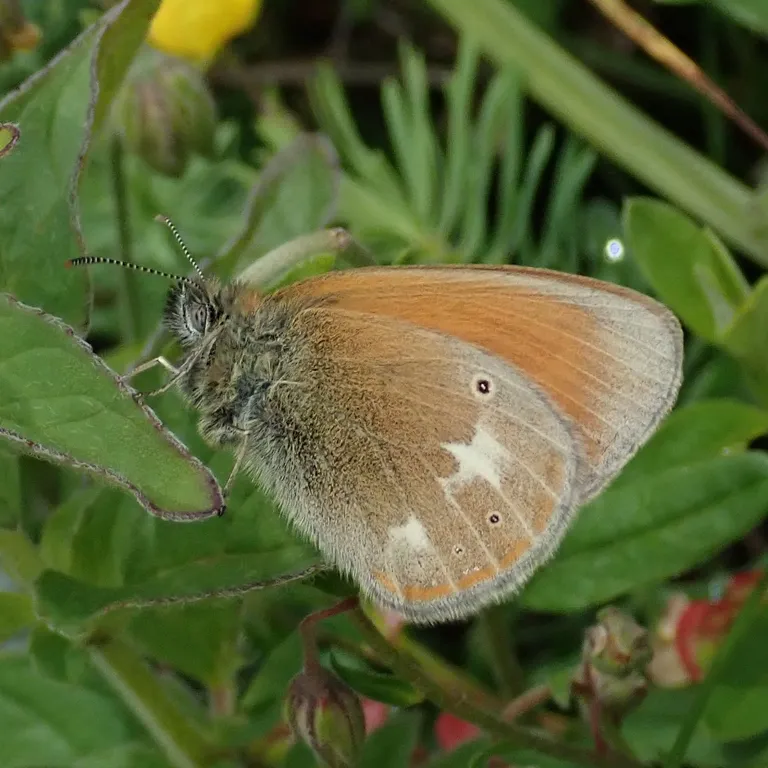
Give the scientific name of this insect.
Coenonympha glycerion (also Coenonympha iphis)
